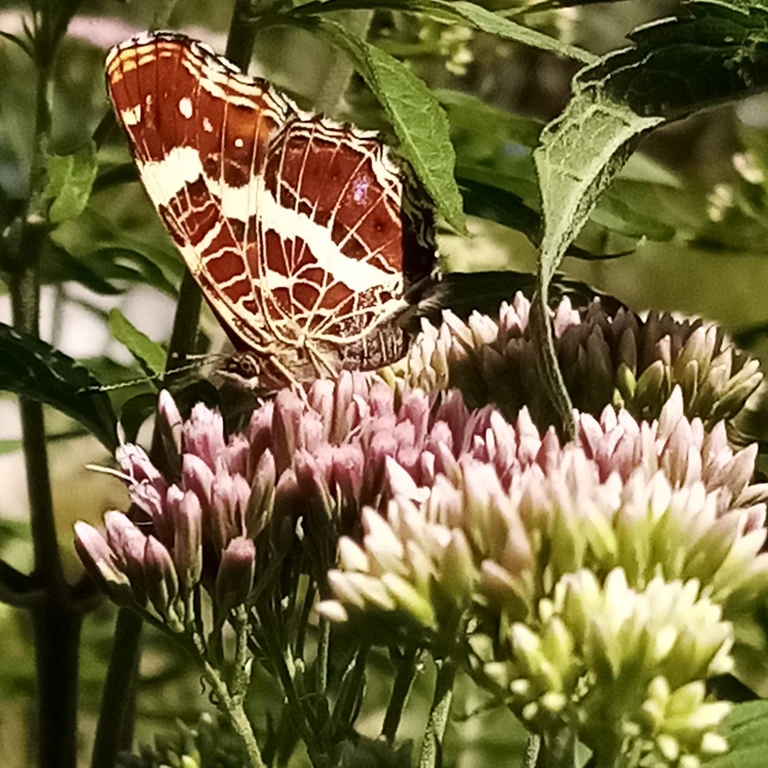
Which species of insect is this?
Araschnia levana
